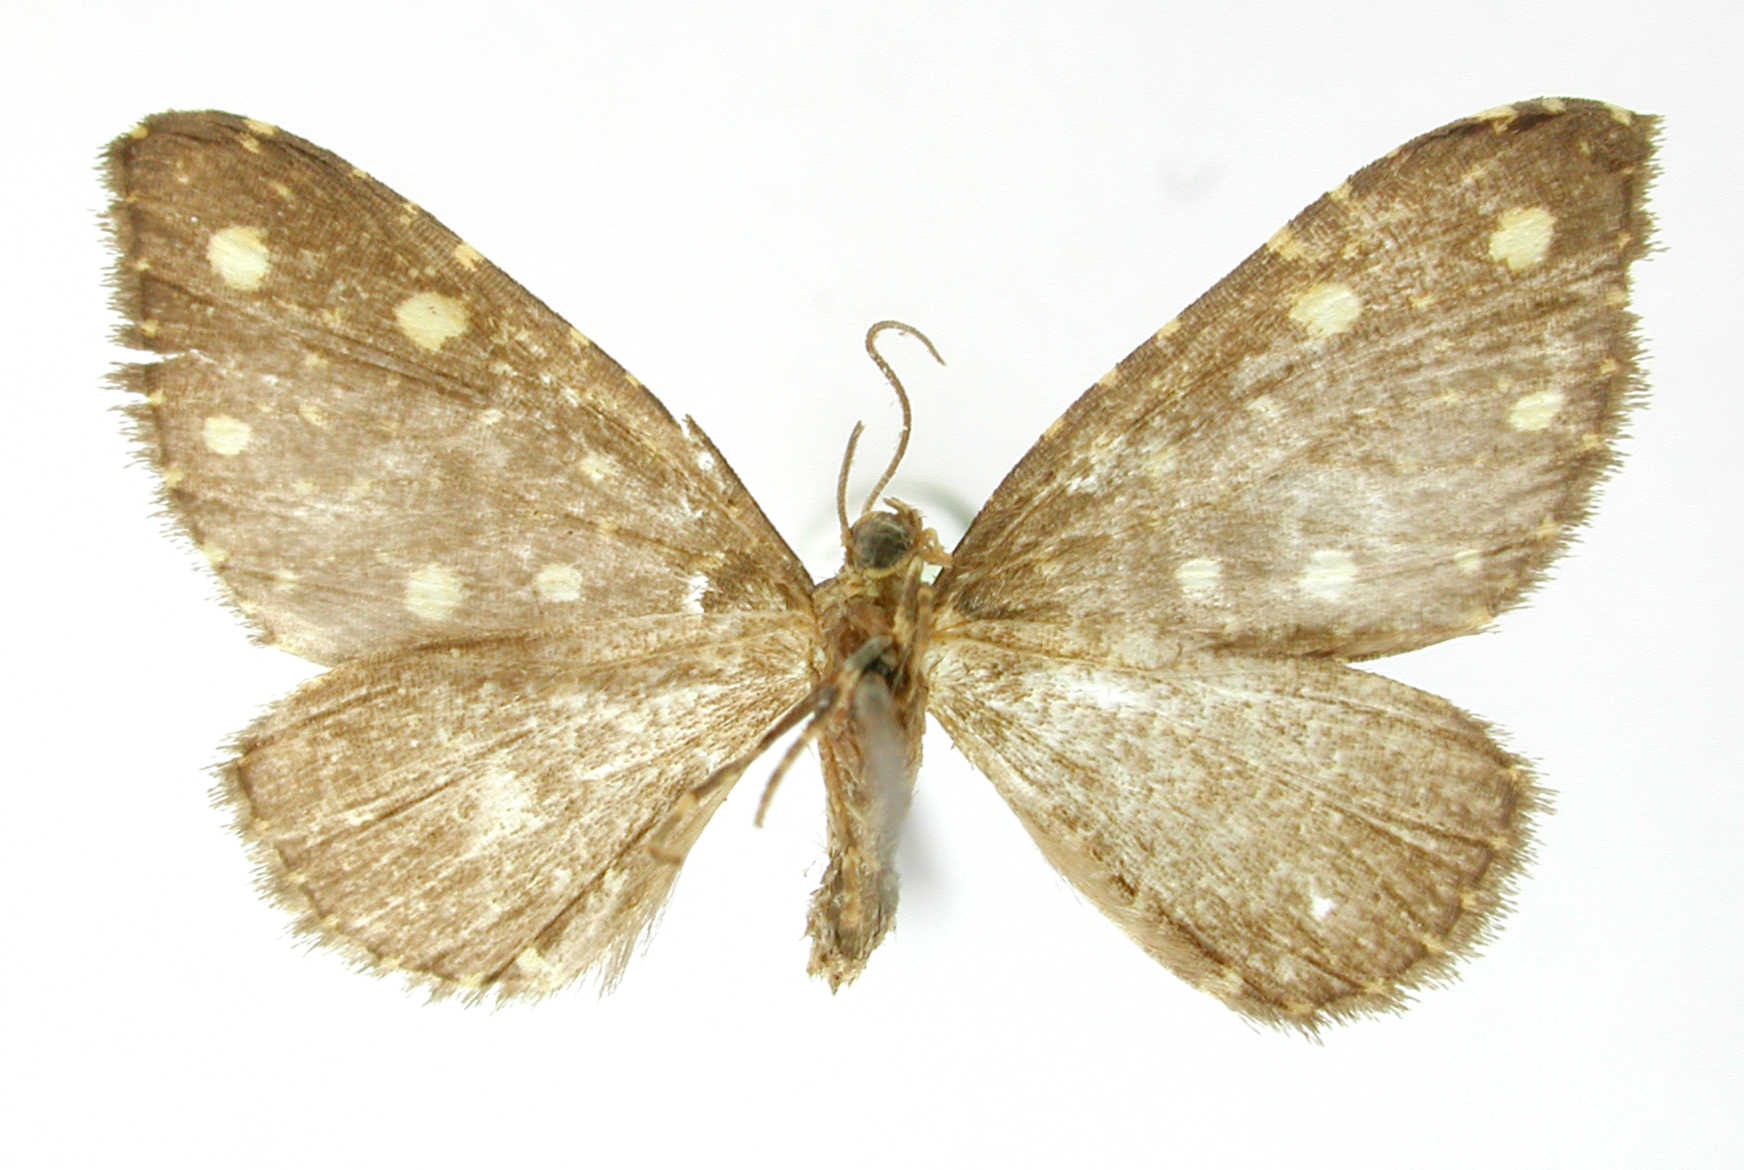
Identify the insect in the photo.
Perizoma constellata
